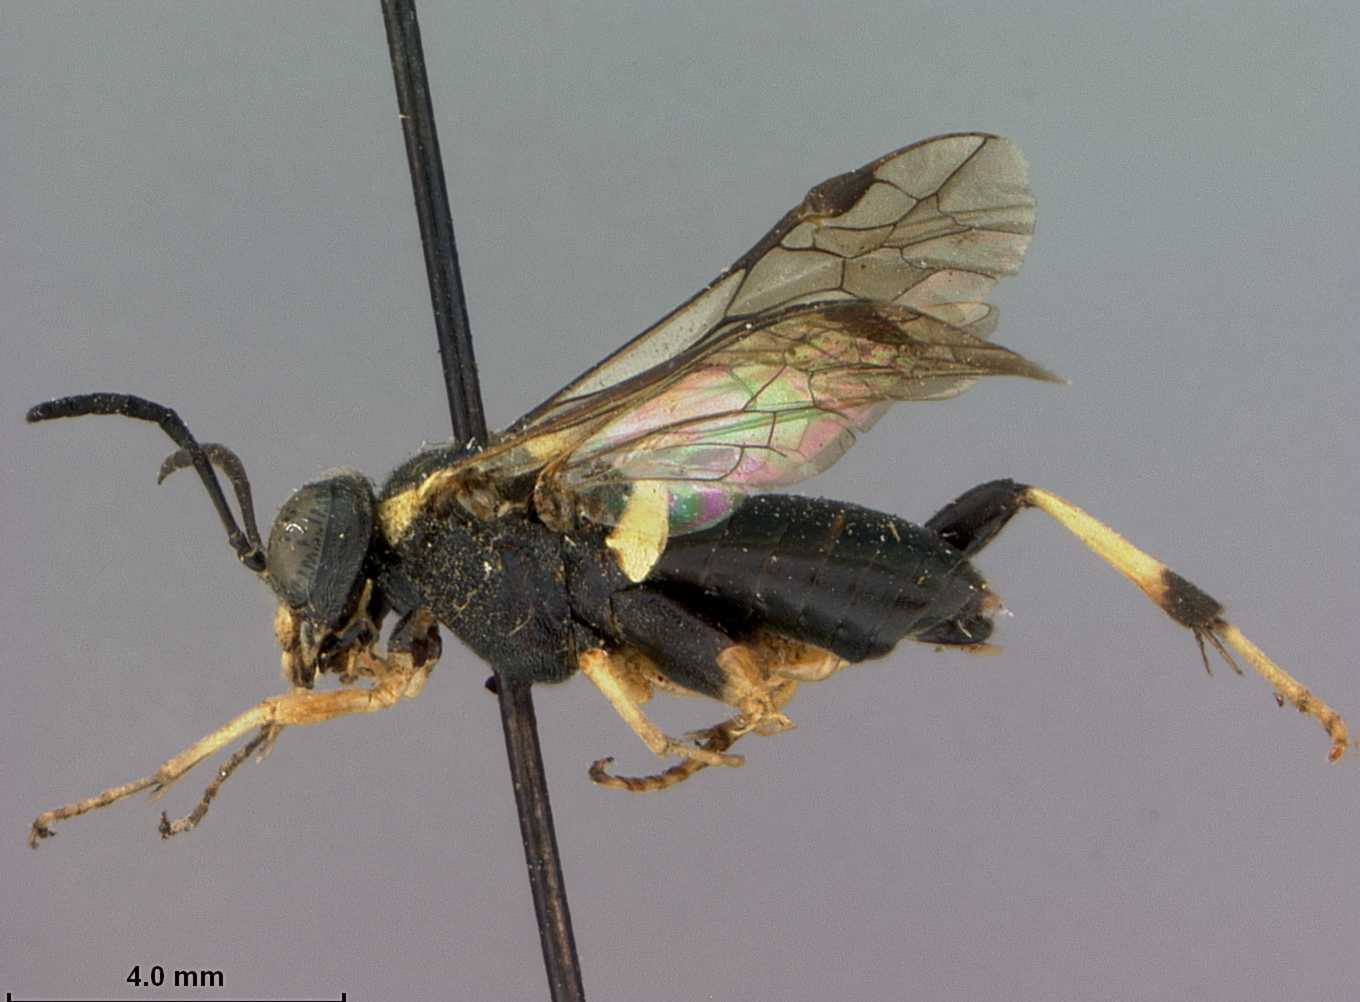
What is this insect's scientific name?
Macrophya zabriskiei
